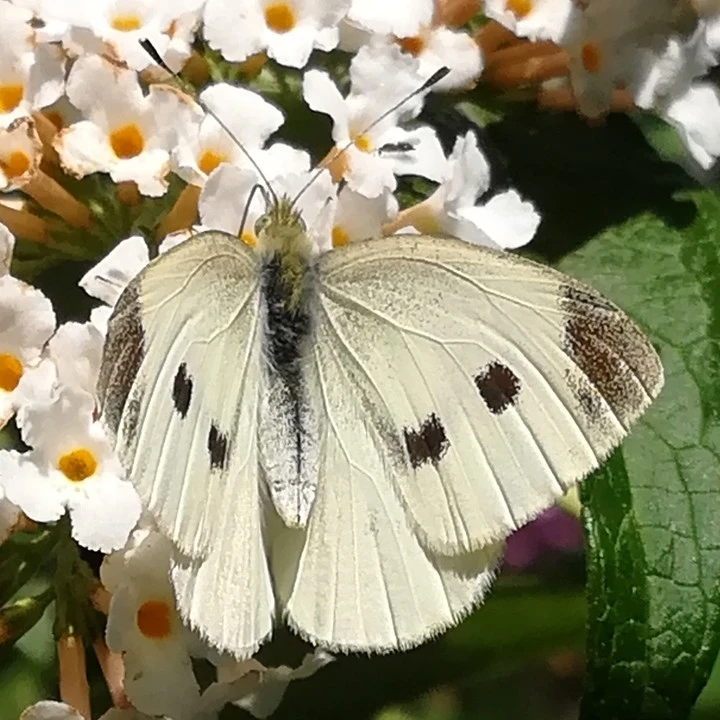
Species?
Pieris rapae
